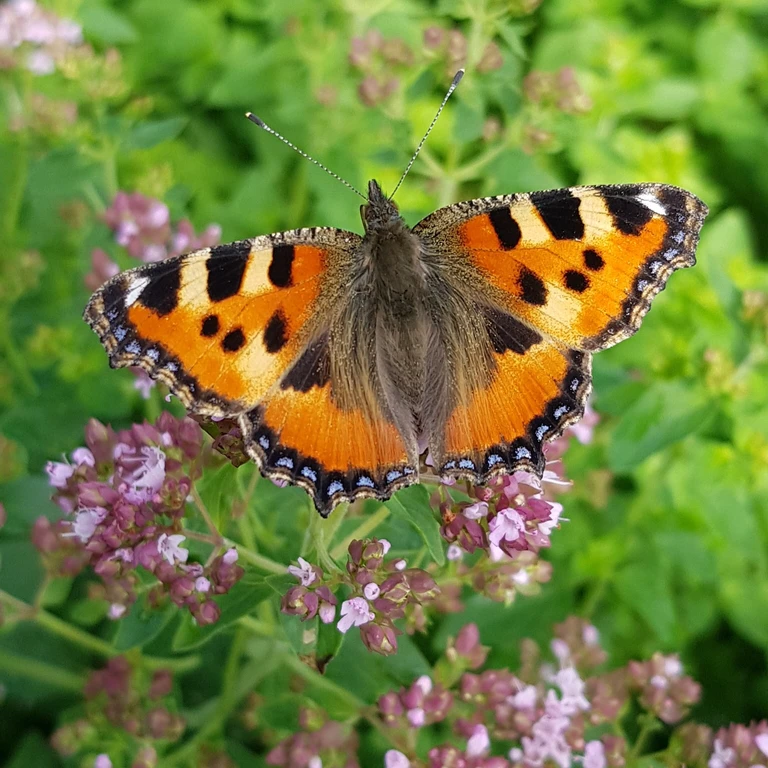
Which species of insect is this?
Aglais urticae
